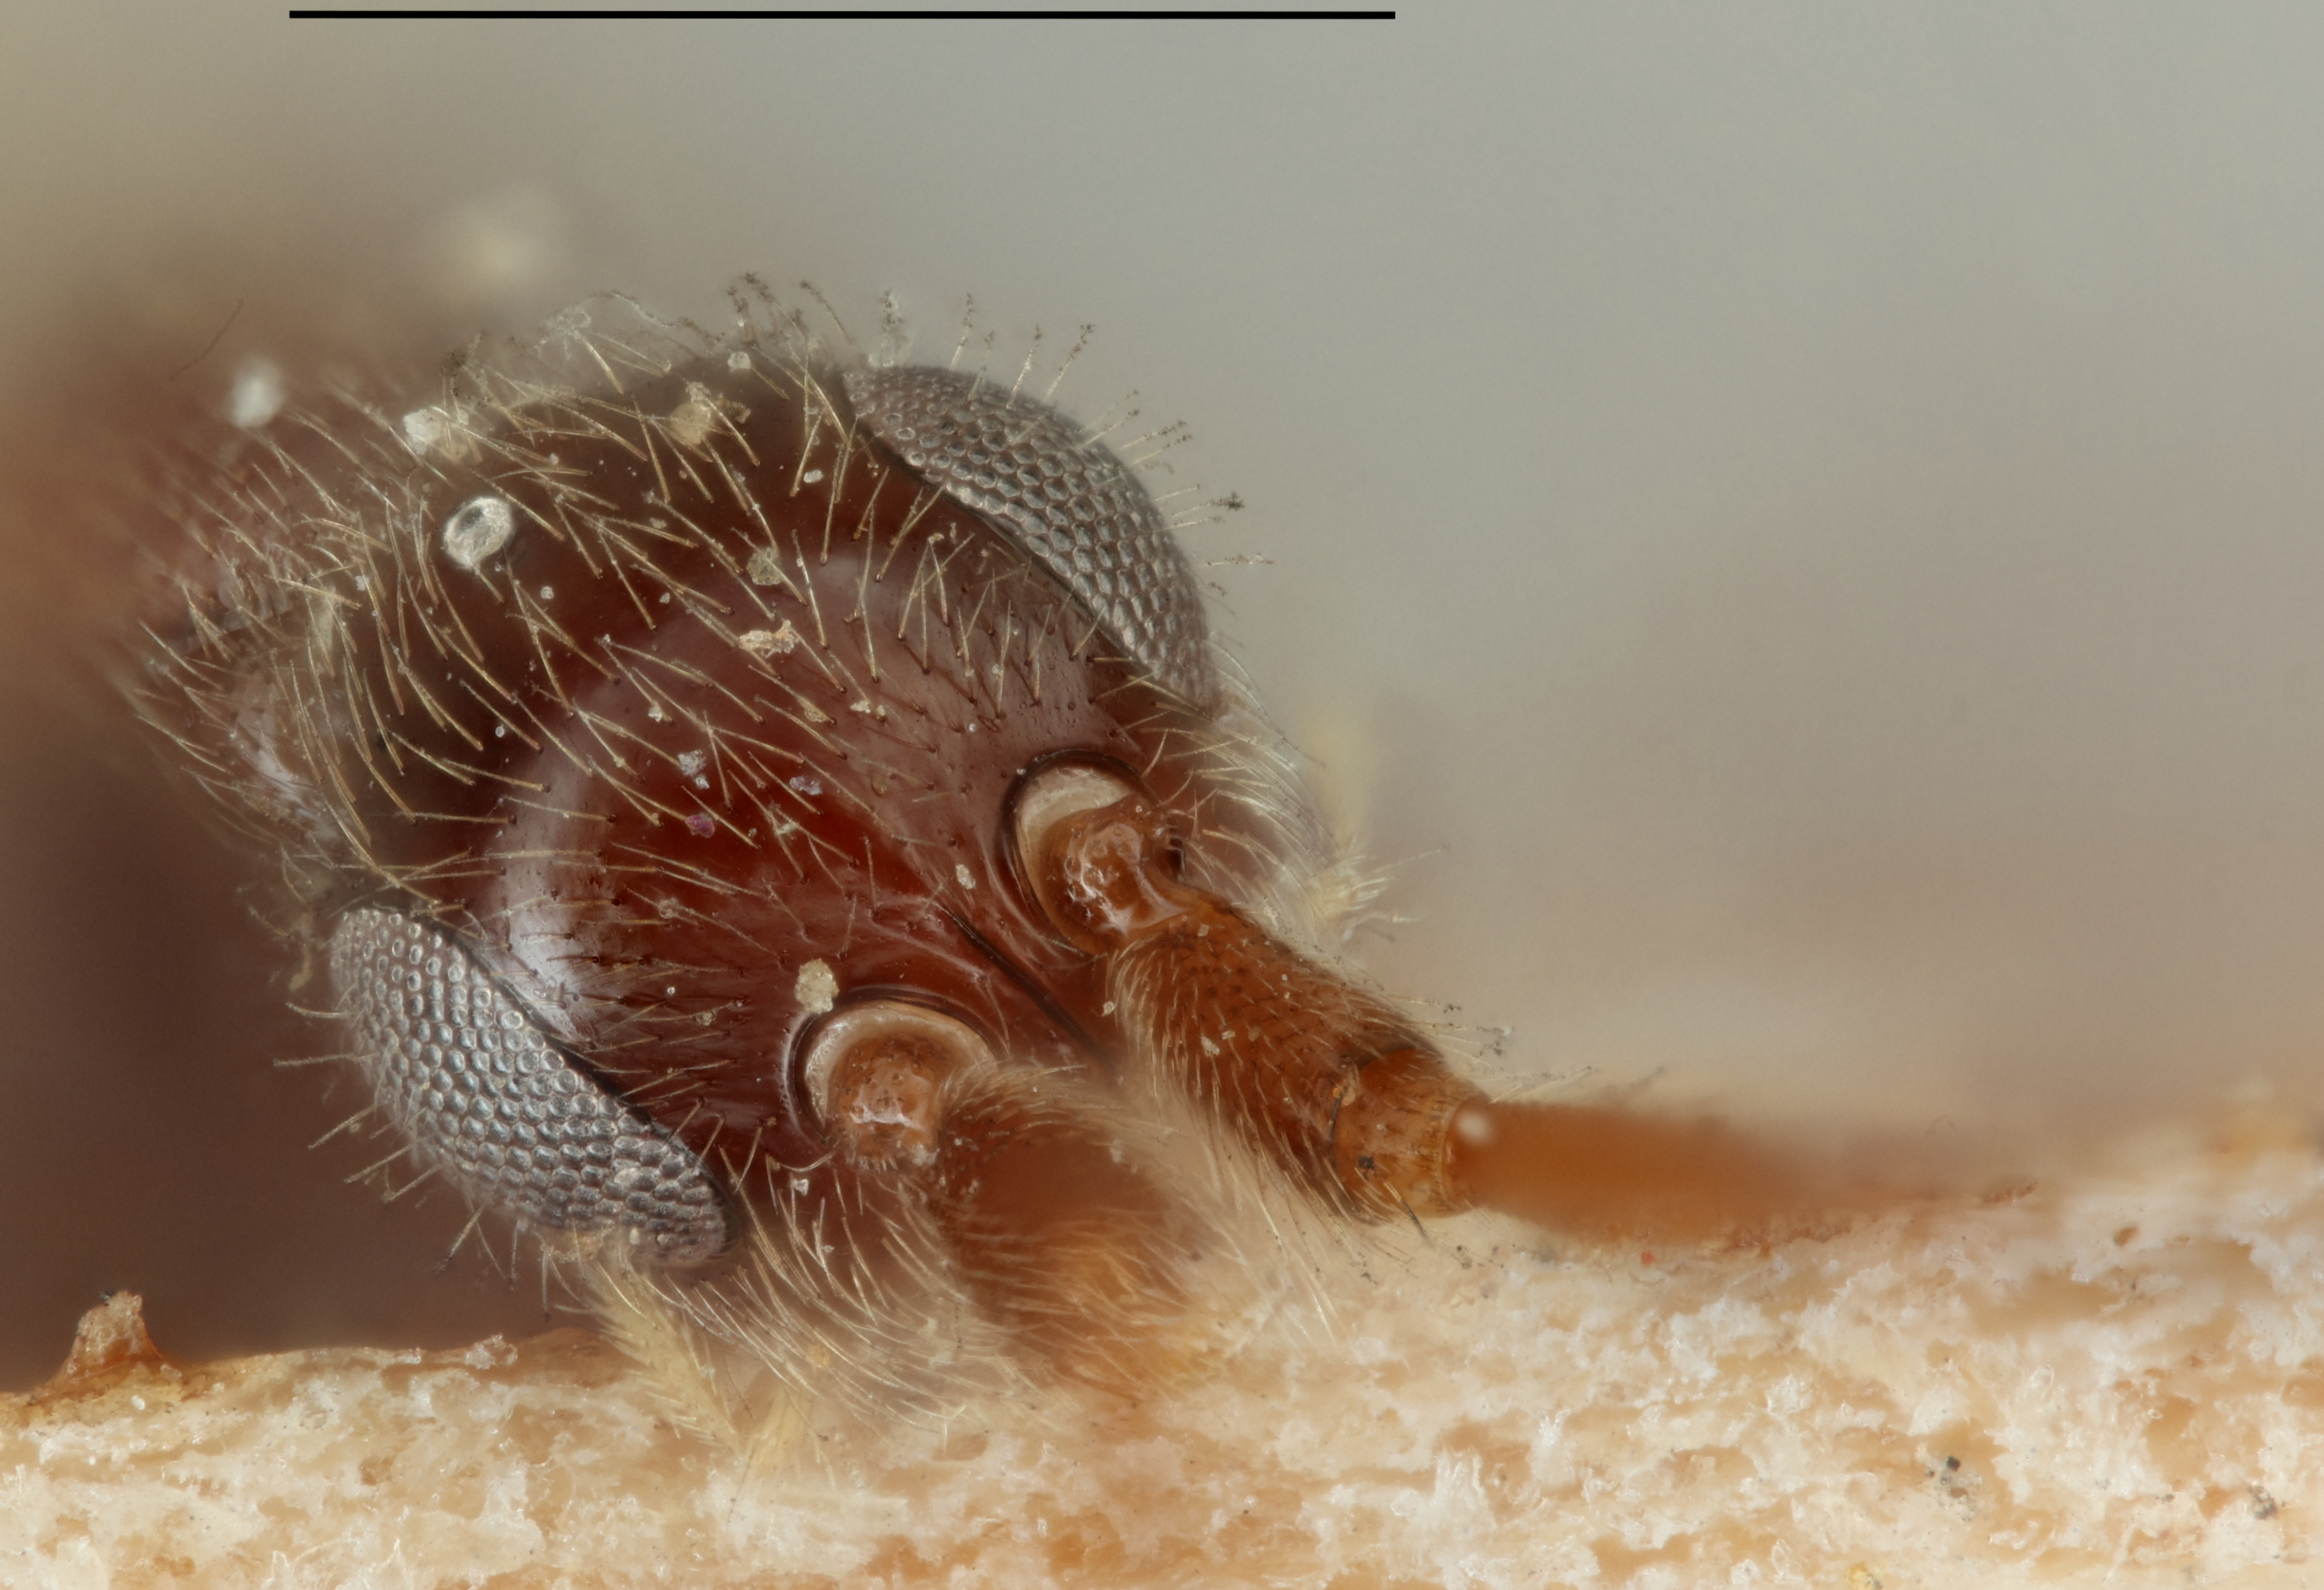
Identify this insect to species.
Proctotrypes canadensis
